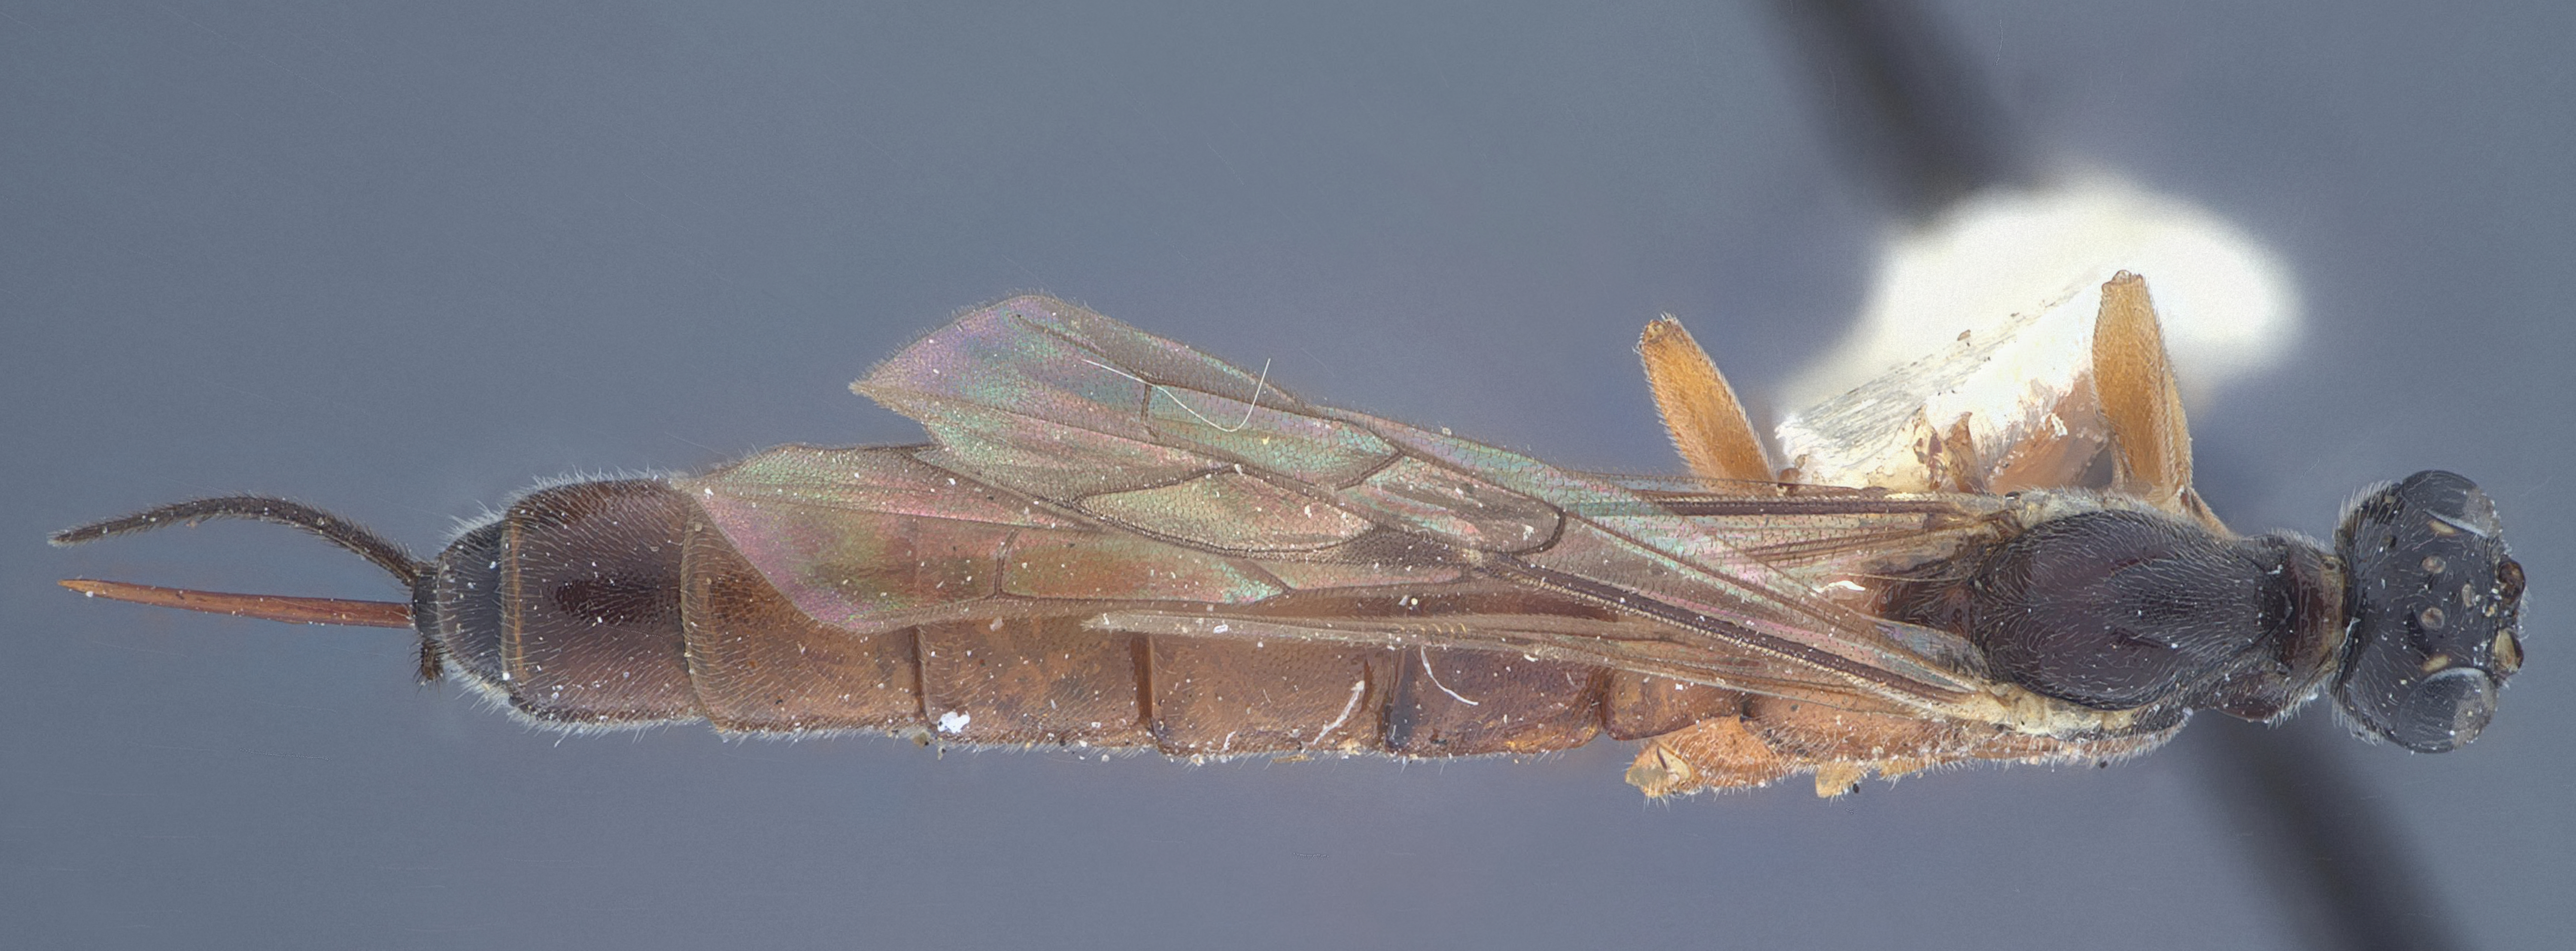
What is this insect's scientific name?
Clistopyga alutaria
